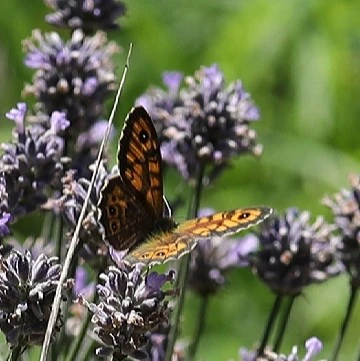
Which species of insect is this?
Lasiommata megera (also Pararge megera)
